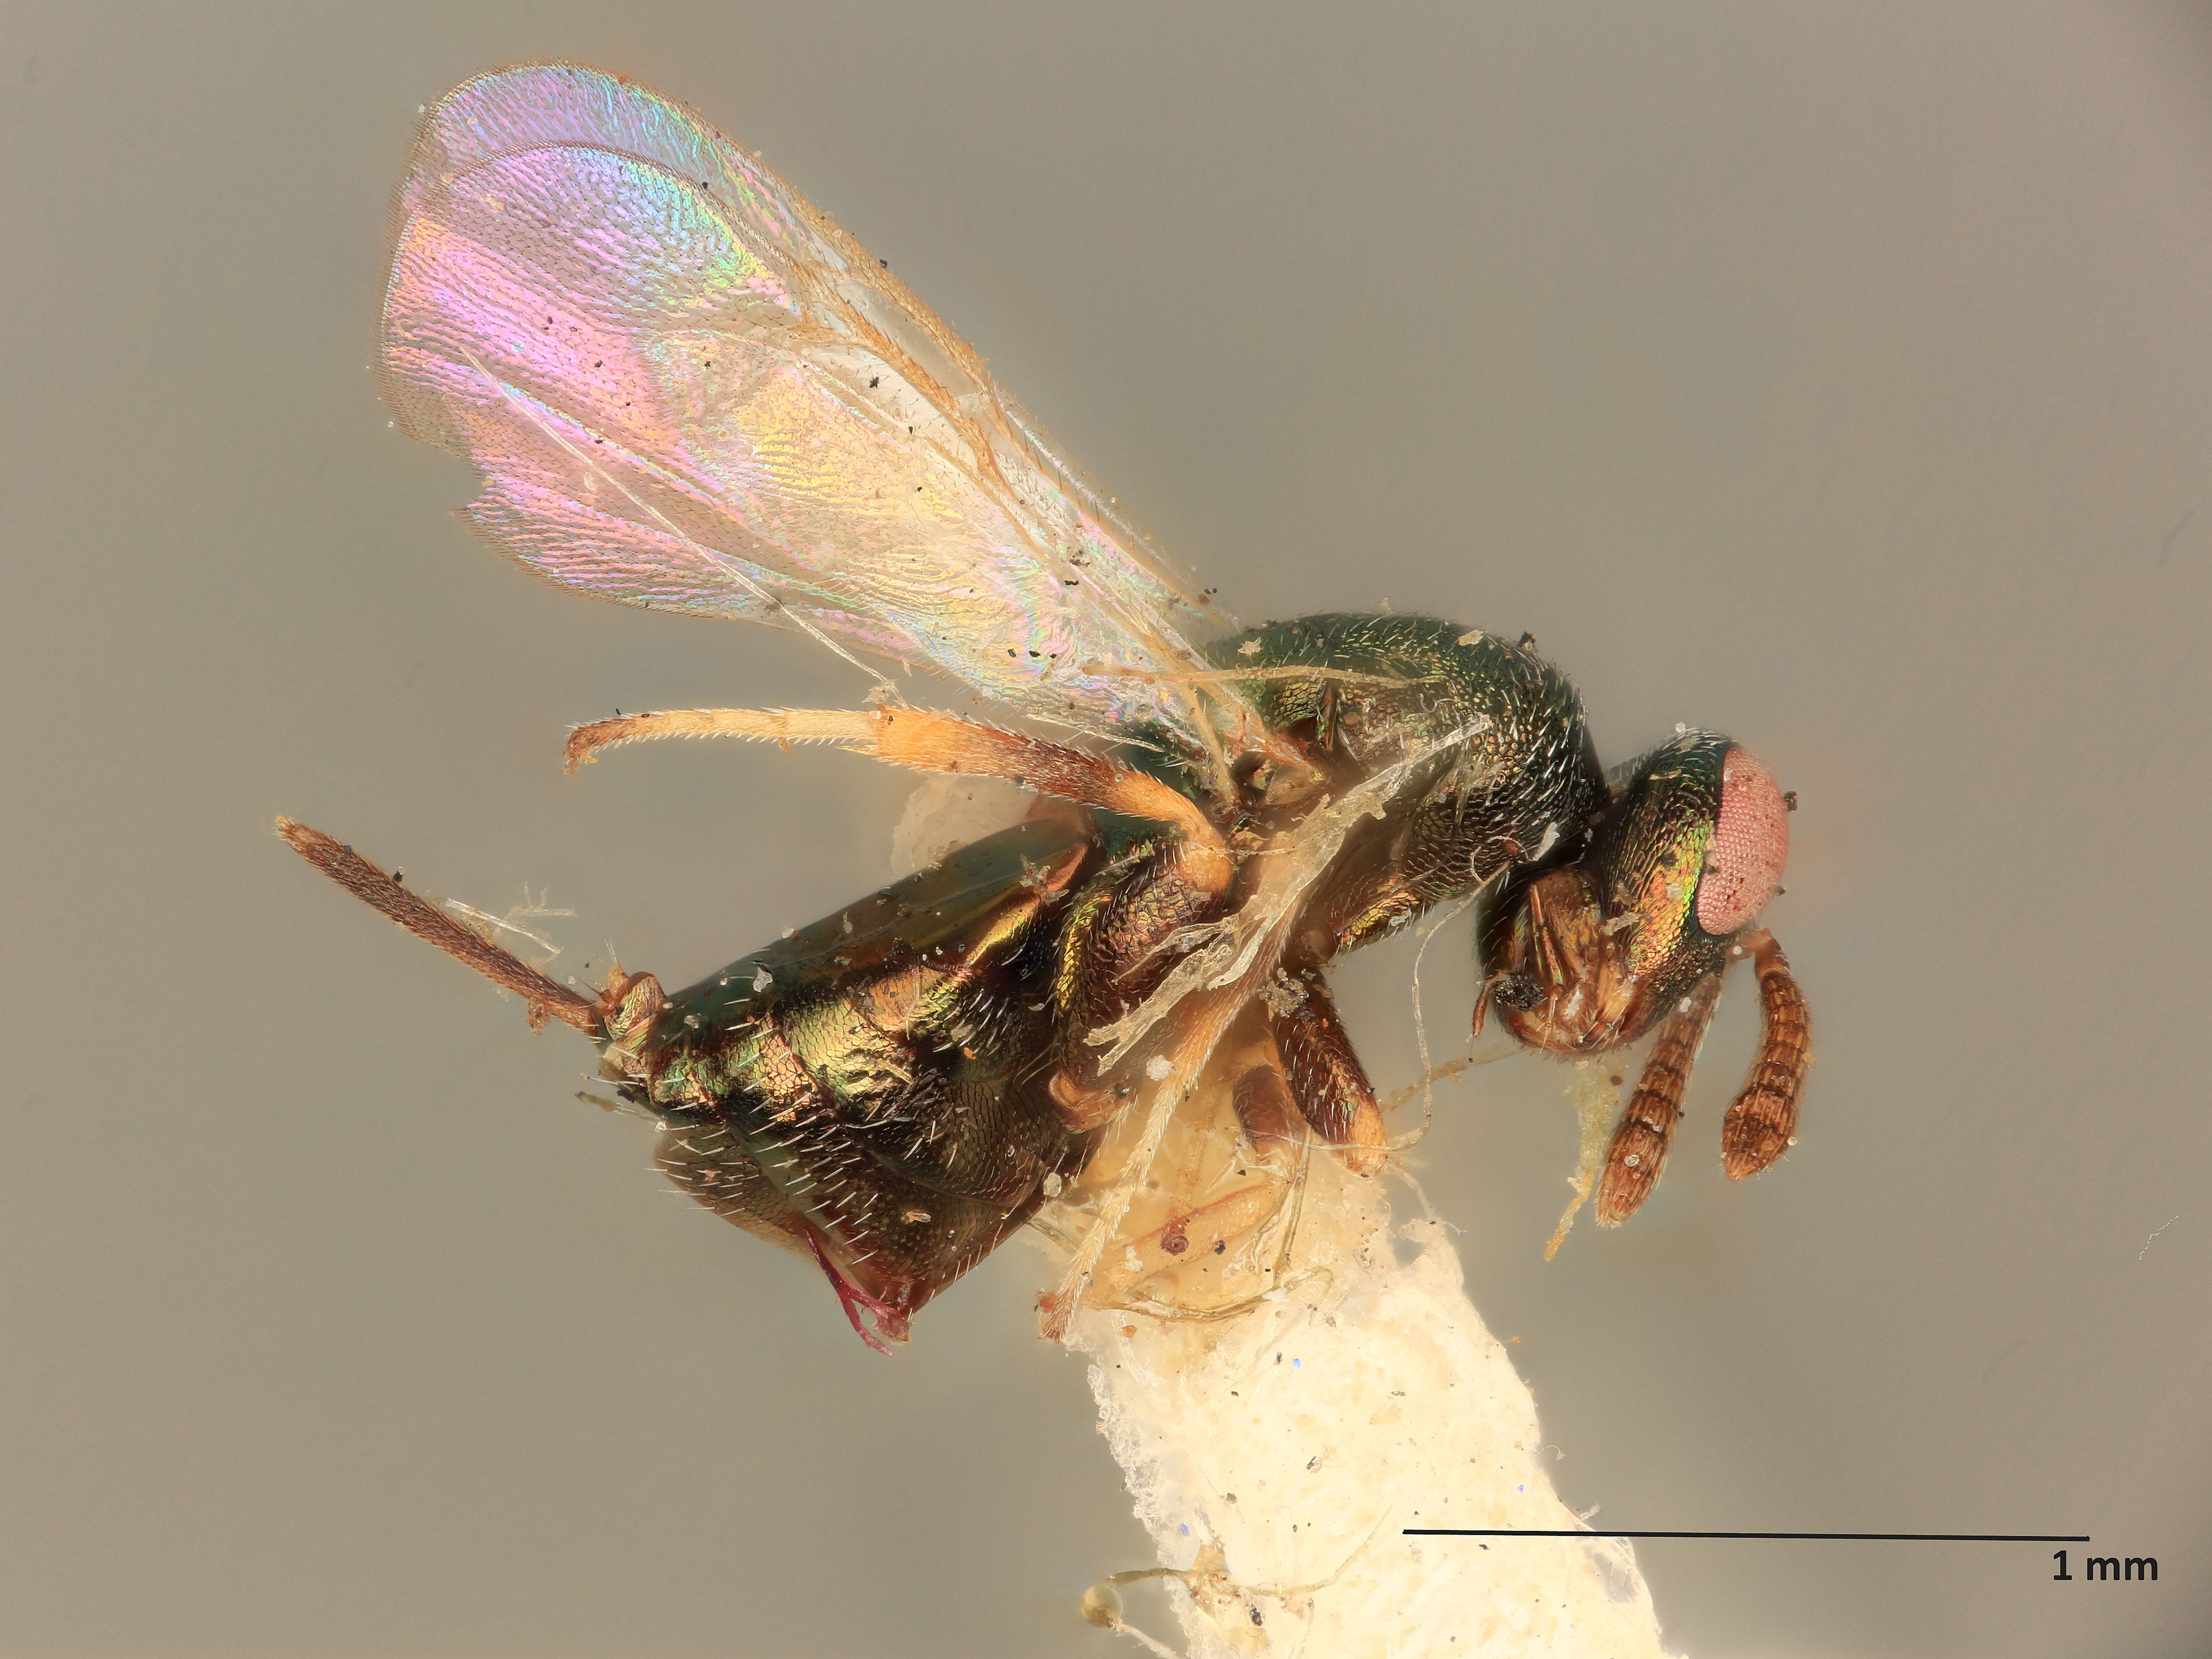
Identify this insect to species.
Liodontomerus perplexus
